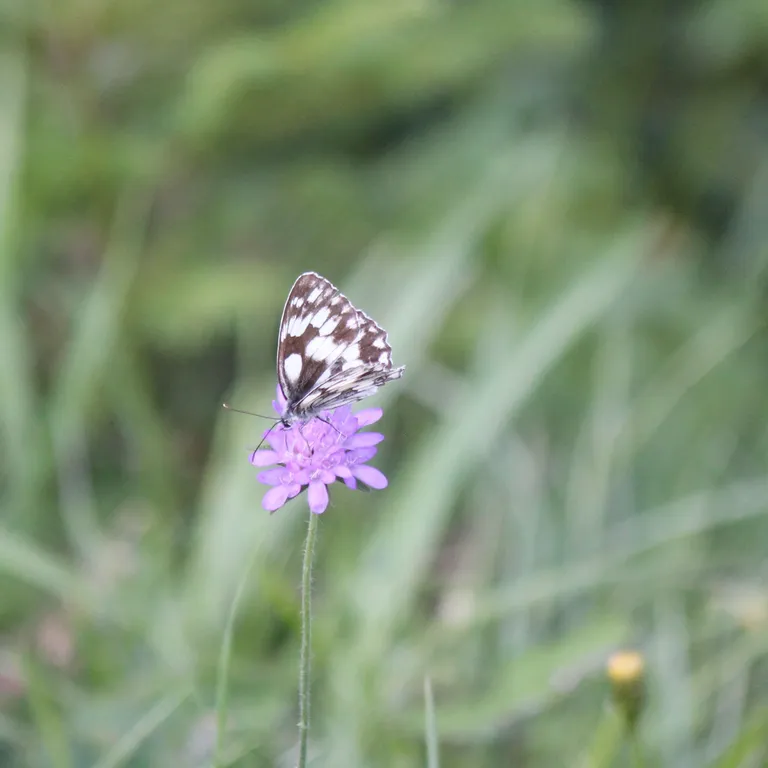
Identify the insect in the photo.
Melanargia galathea
